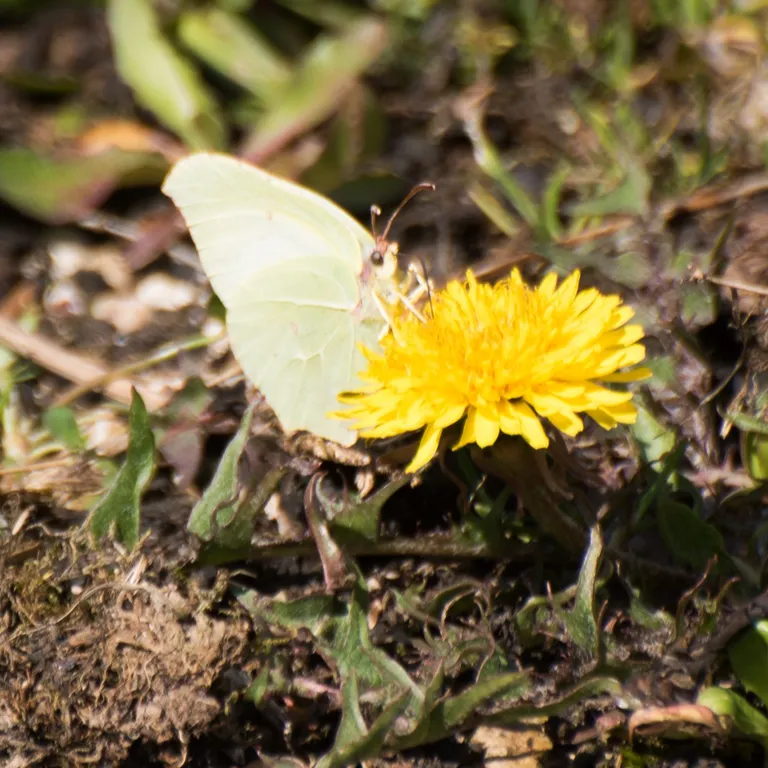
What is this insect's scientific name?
Gonepteryx rhamni
